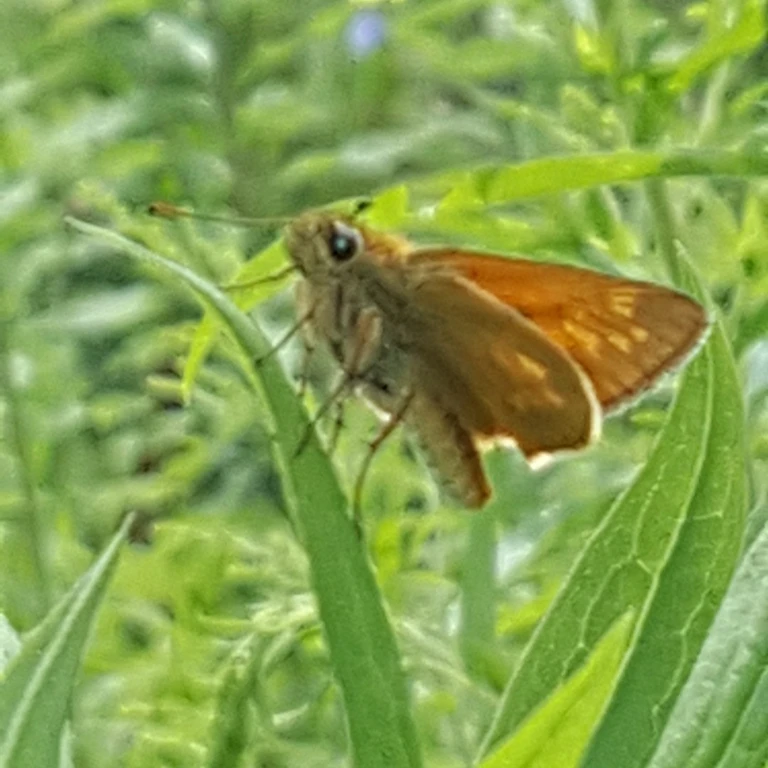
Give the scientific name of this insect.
Ochlodes sylvanus (also Ochlodes venata)
